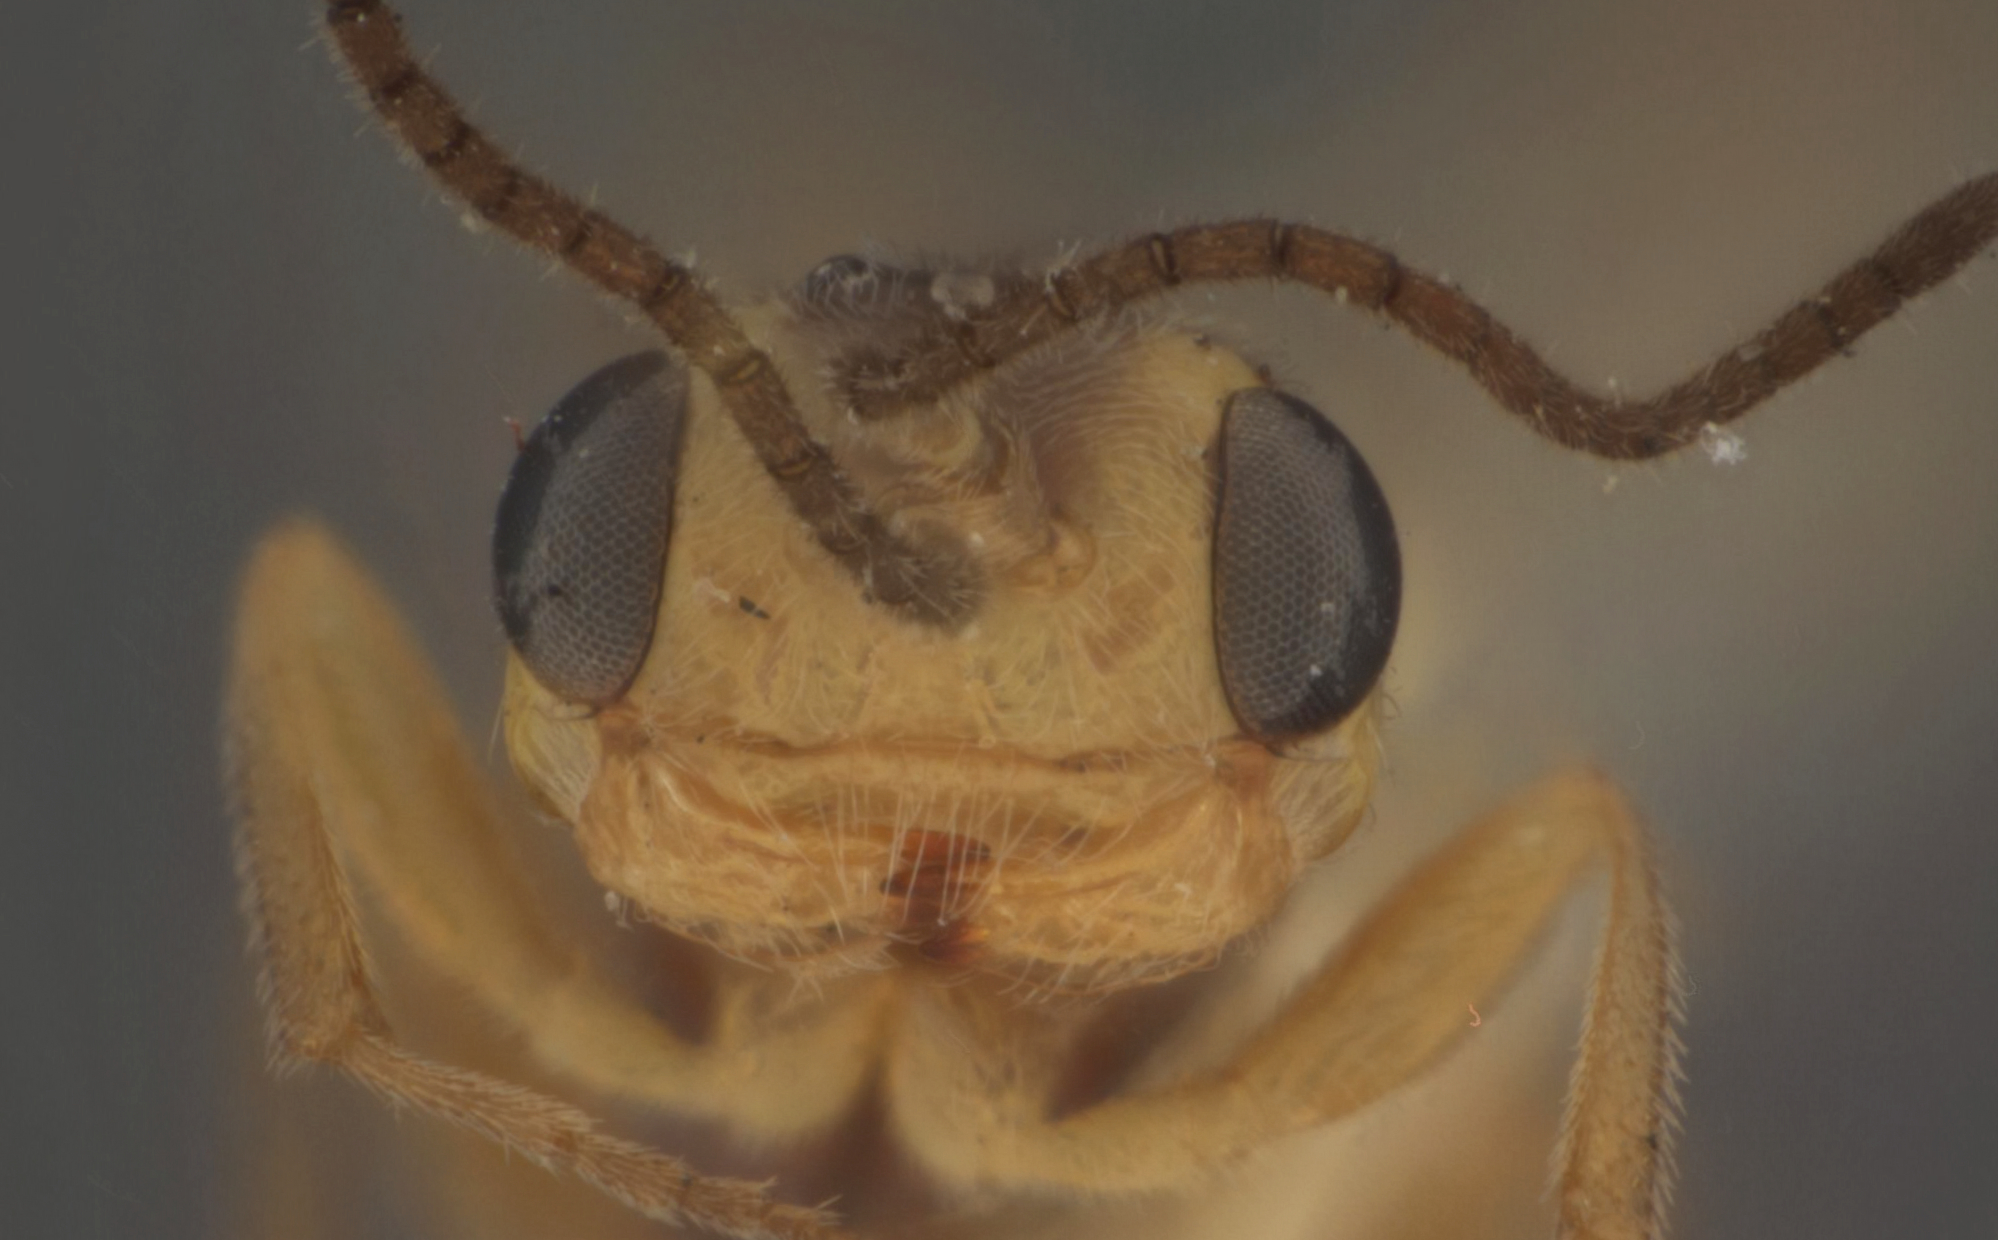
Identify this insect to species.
Lysiognatha bridwelli
